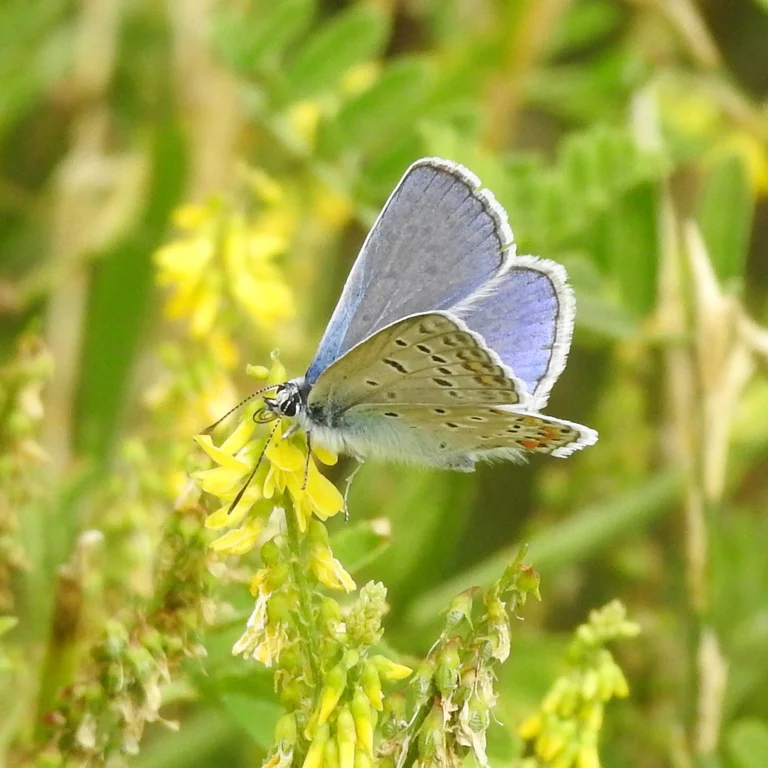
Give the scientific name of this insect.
Polyommatus icarus
